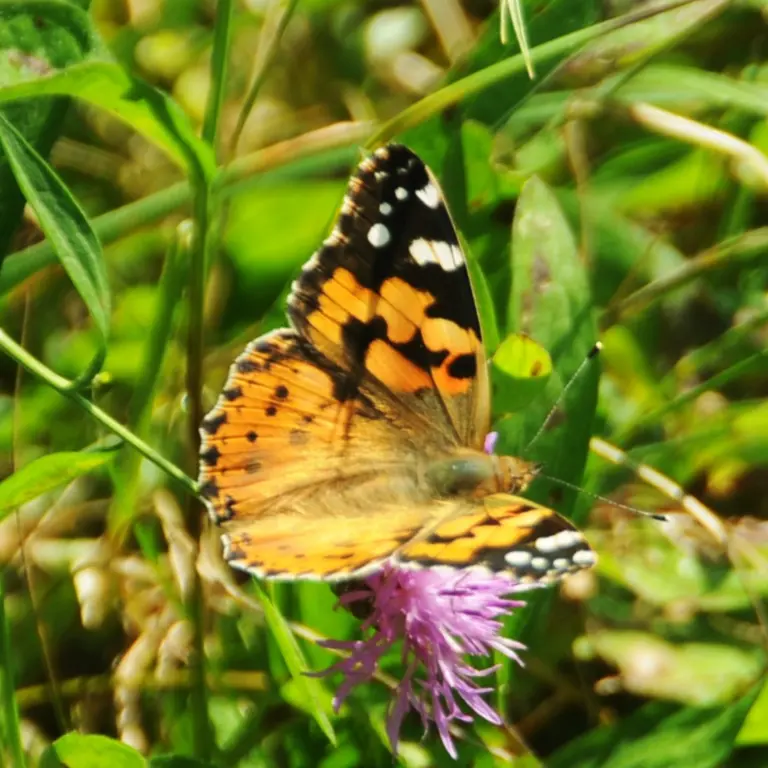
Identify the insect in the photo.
Vanessa cardui
